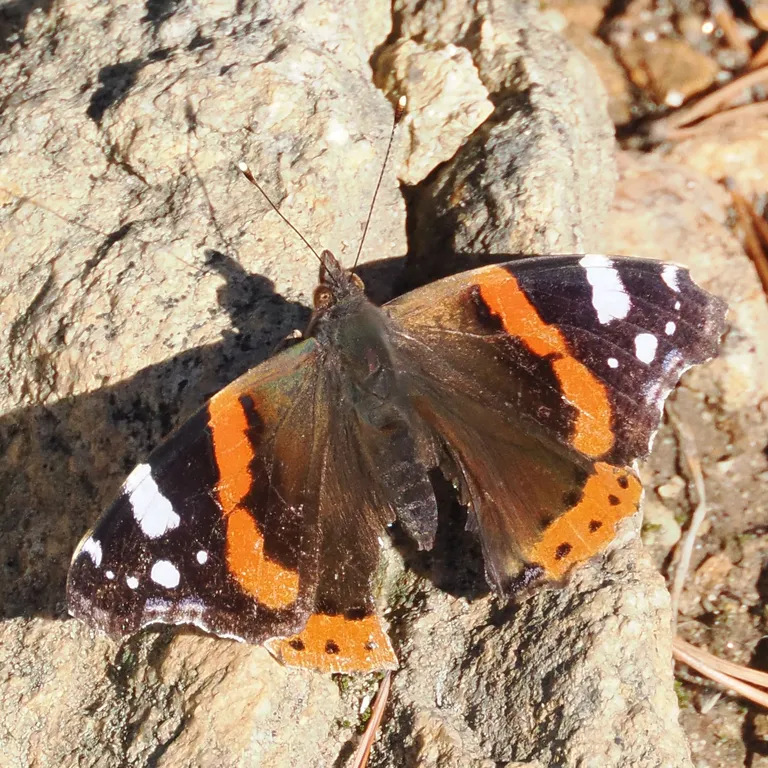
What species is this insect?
Vanessa atalanta
